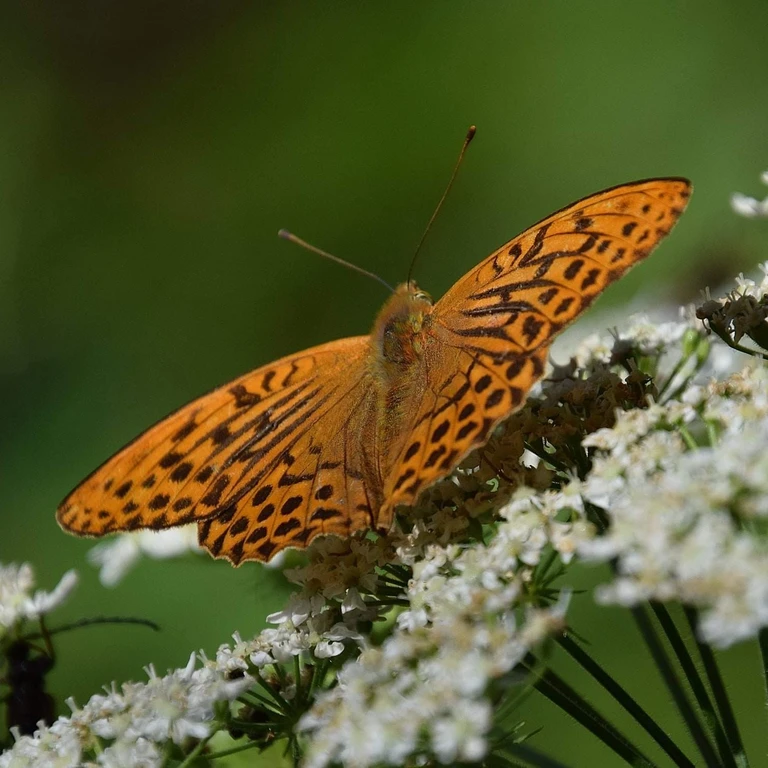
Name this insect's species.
Argynnis paphia
